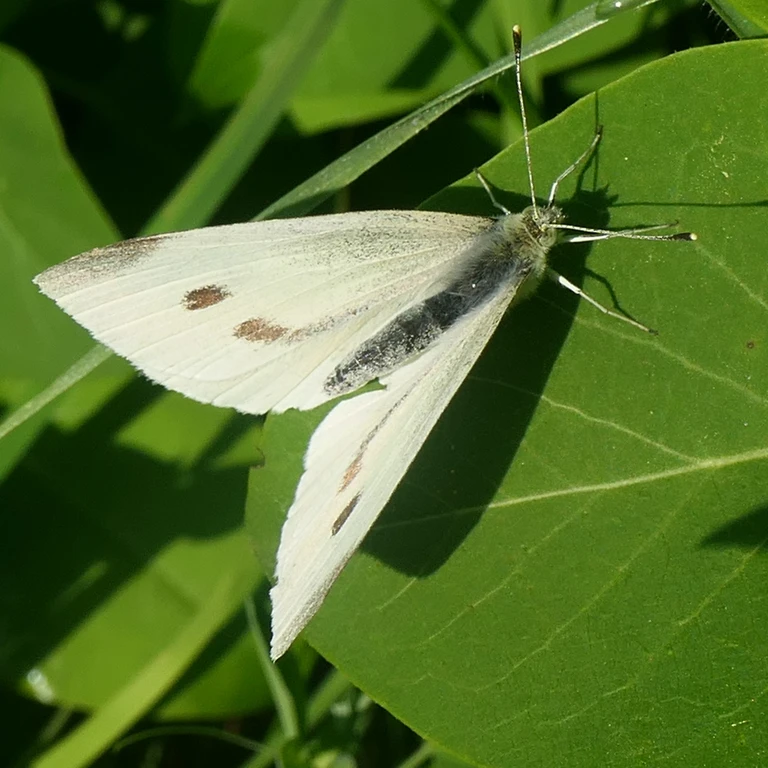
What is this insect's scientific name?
Pieris rapae
